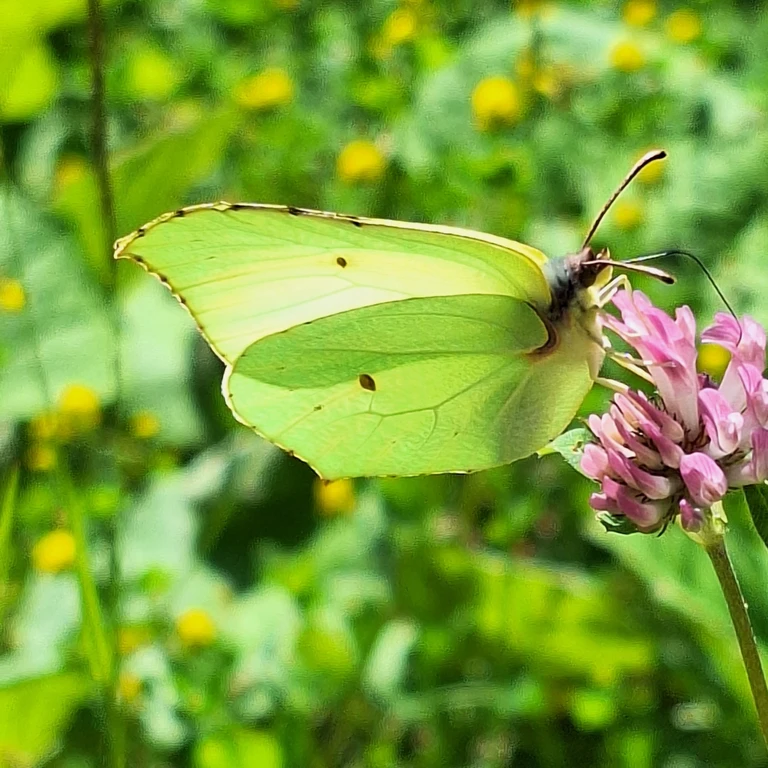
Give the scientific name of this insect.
Gonepteryx rhamni
